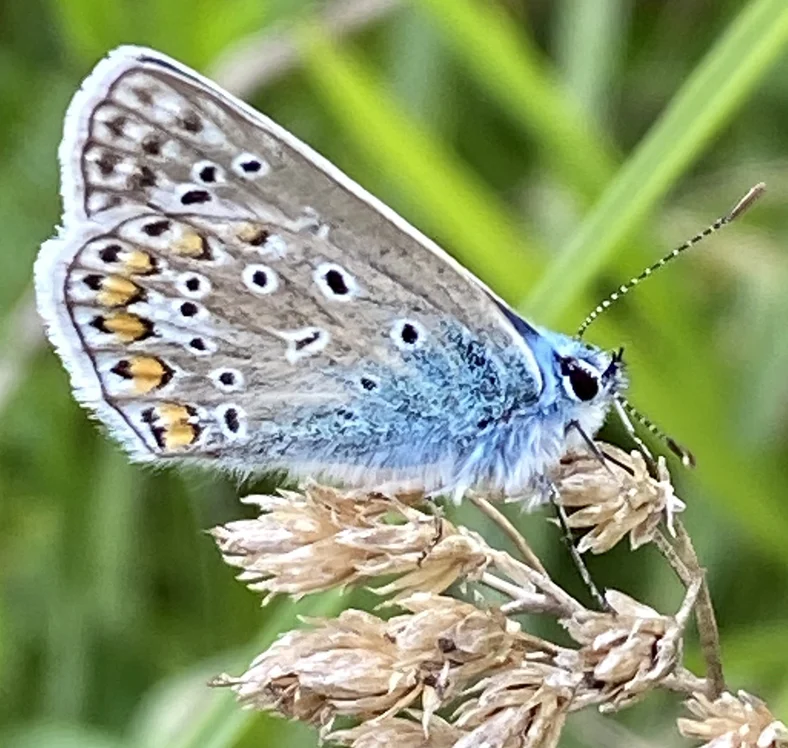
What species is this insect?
Polyommatus icarus
